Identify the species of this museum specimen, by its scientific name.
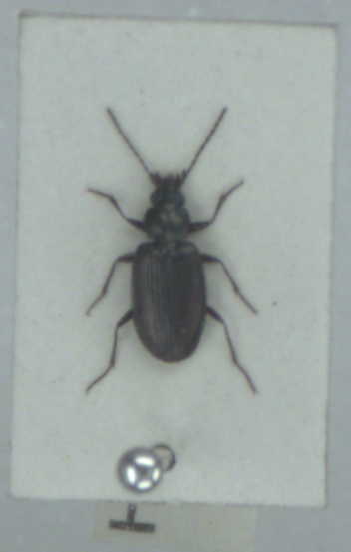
Bembidion prasinum
